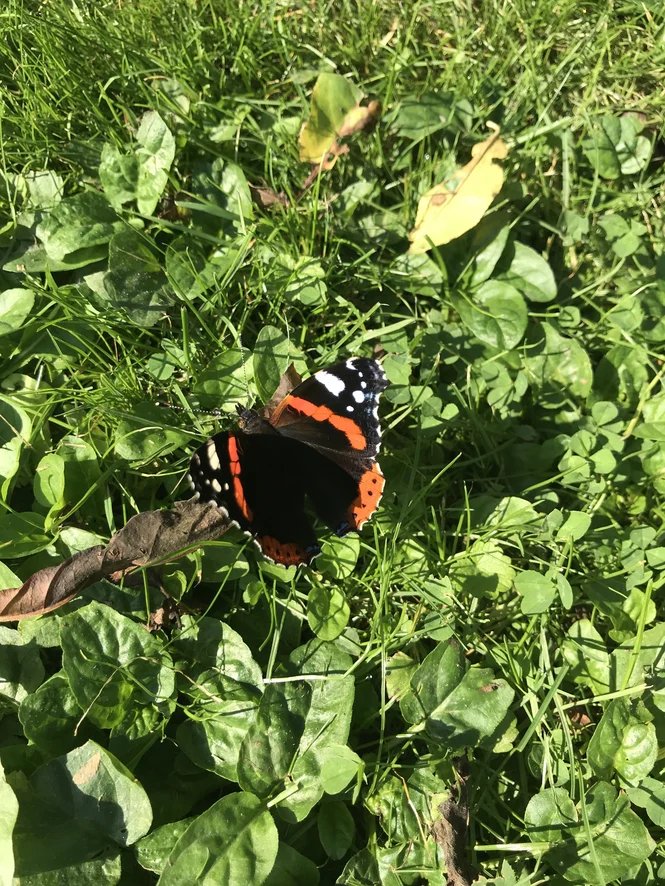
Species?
Vanessa atalanta
